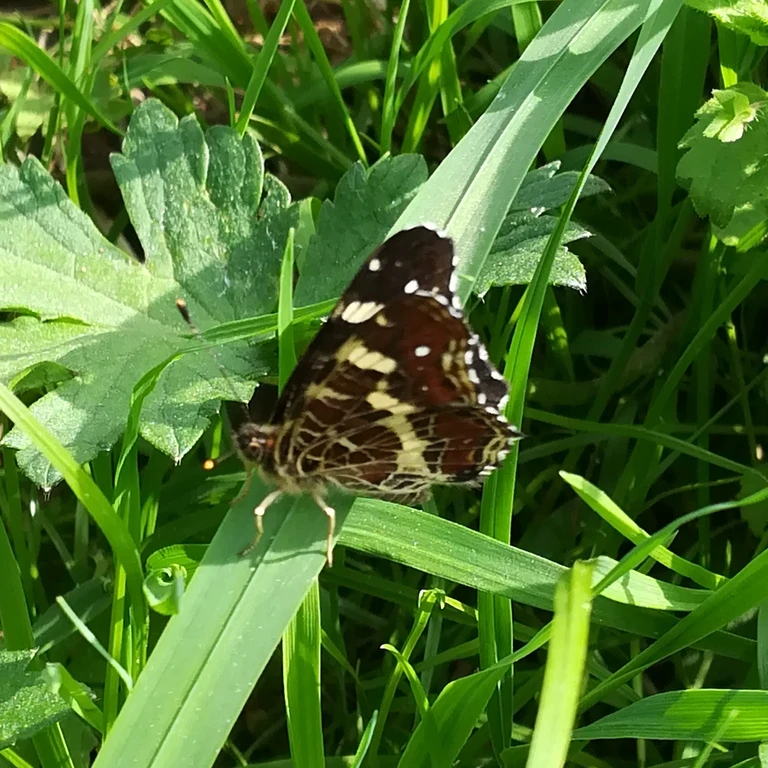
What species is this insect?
Araschnia levana
